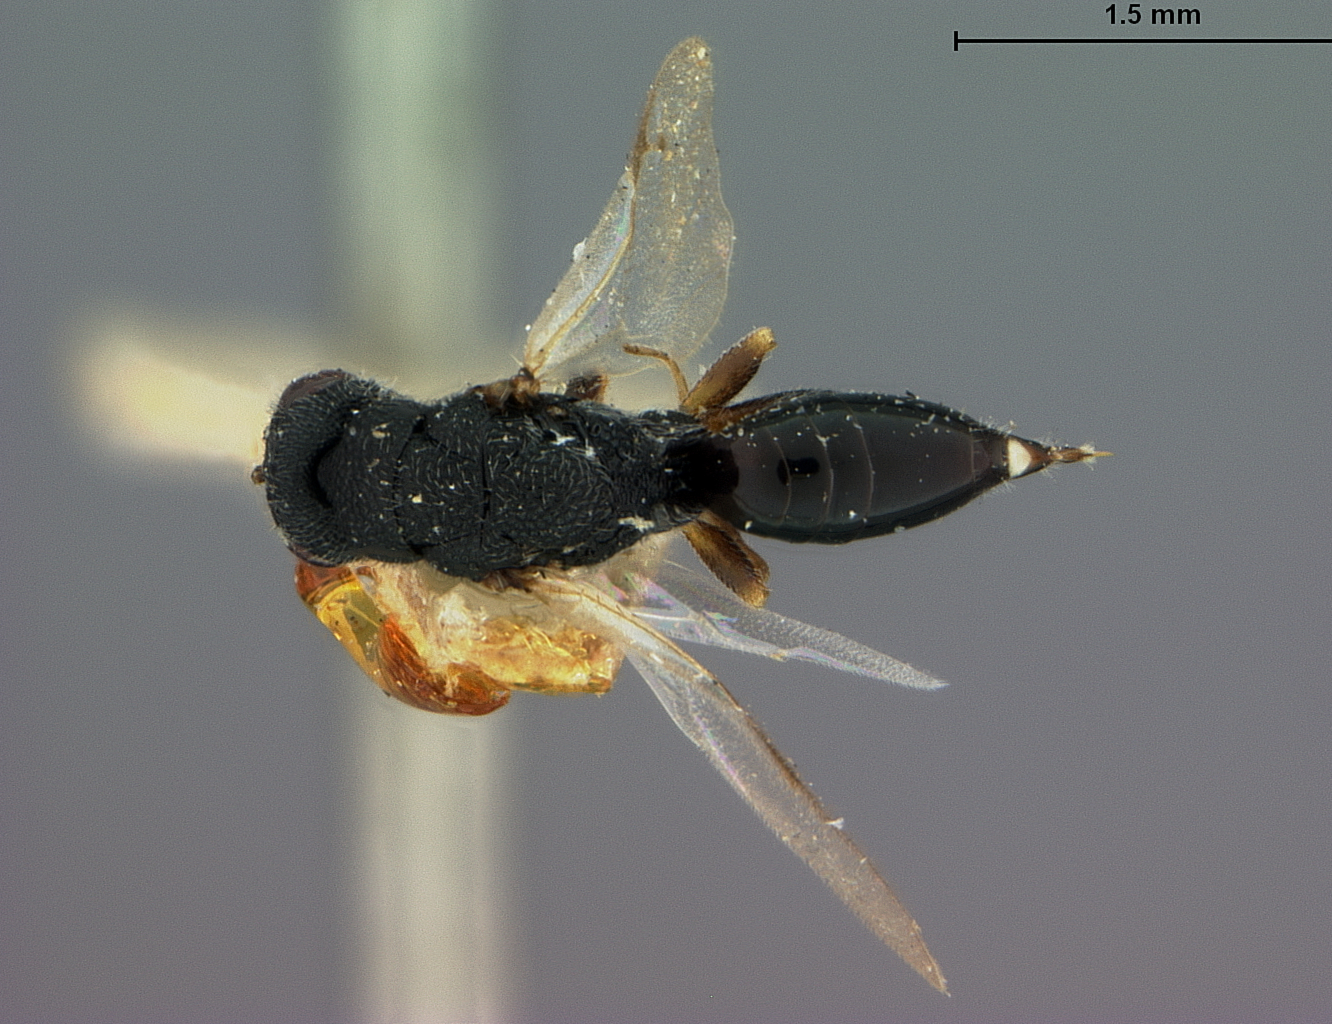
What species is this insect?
Eurytoma crassineura
